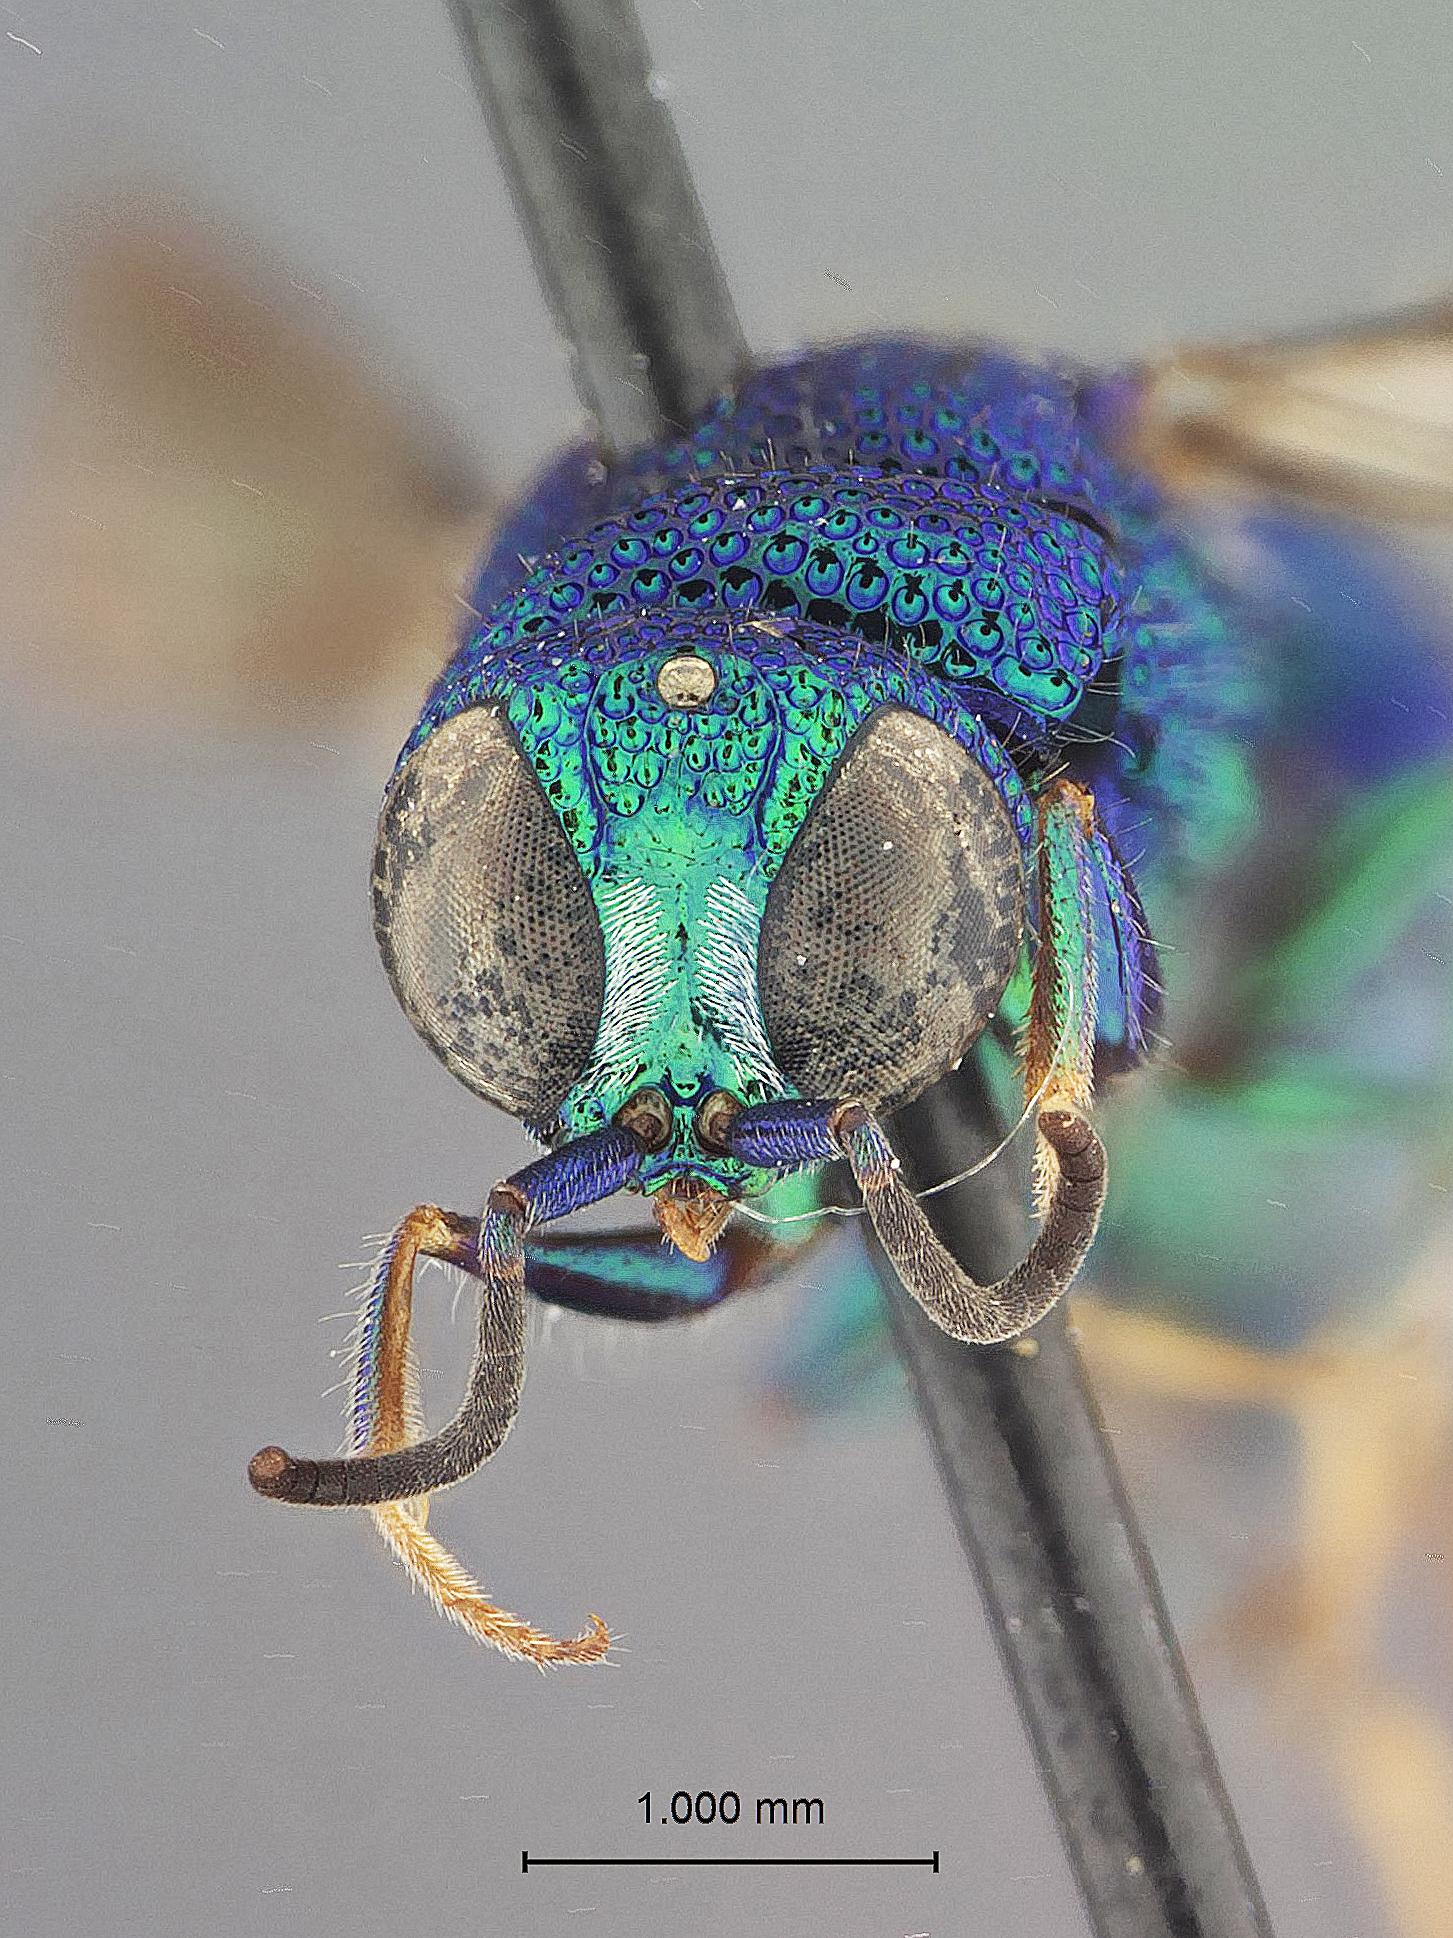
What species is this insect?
Amisega cooperi
